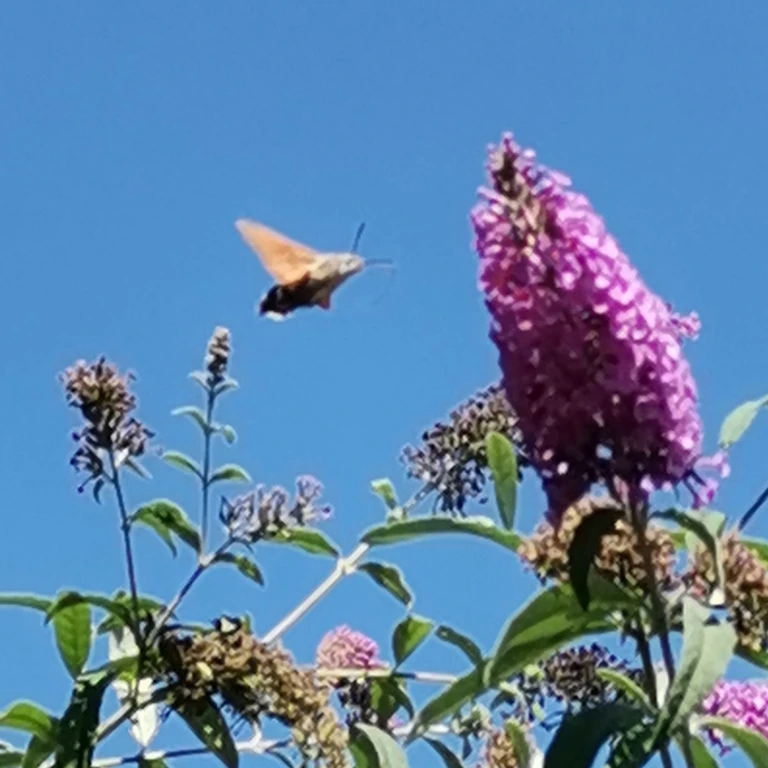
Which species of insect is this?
Macroglossum stellatarum
